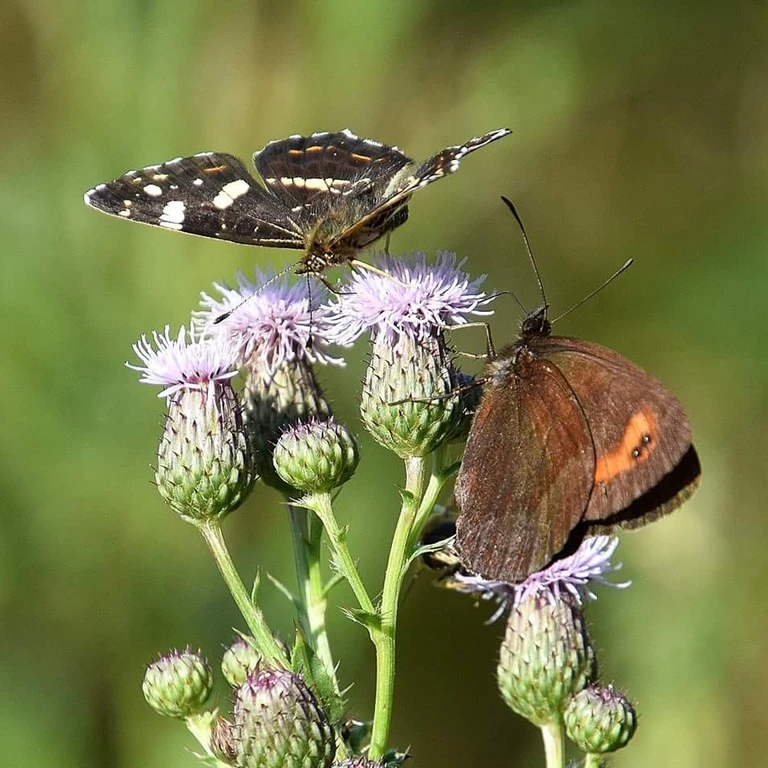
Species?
Araschnia levana
